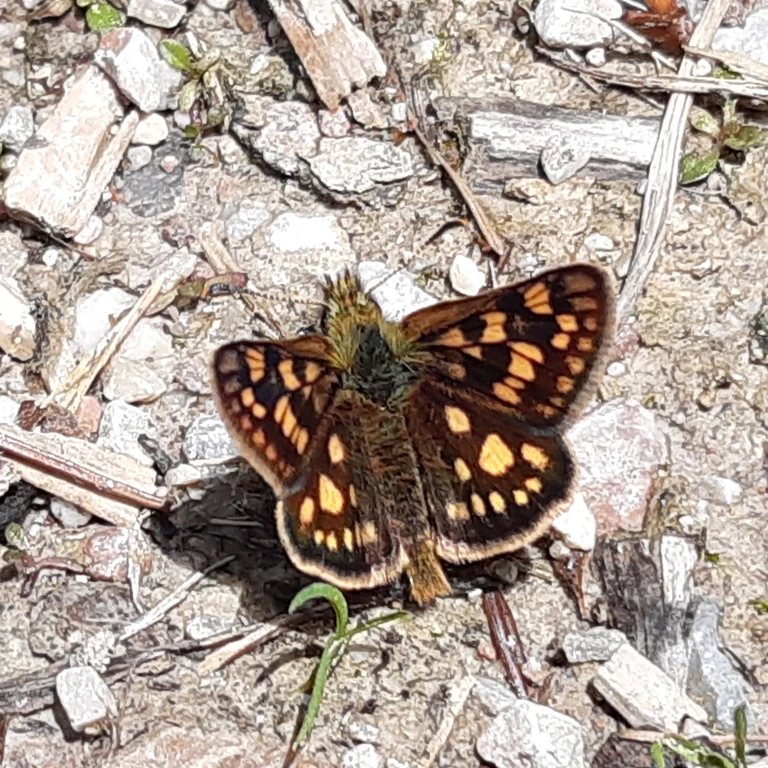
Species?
Carterocephalus palaemon
